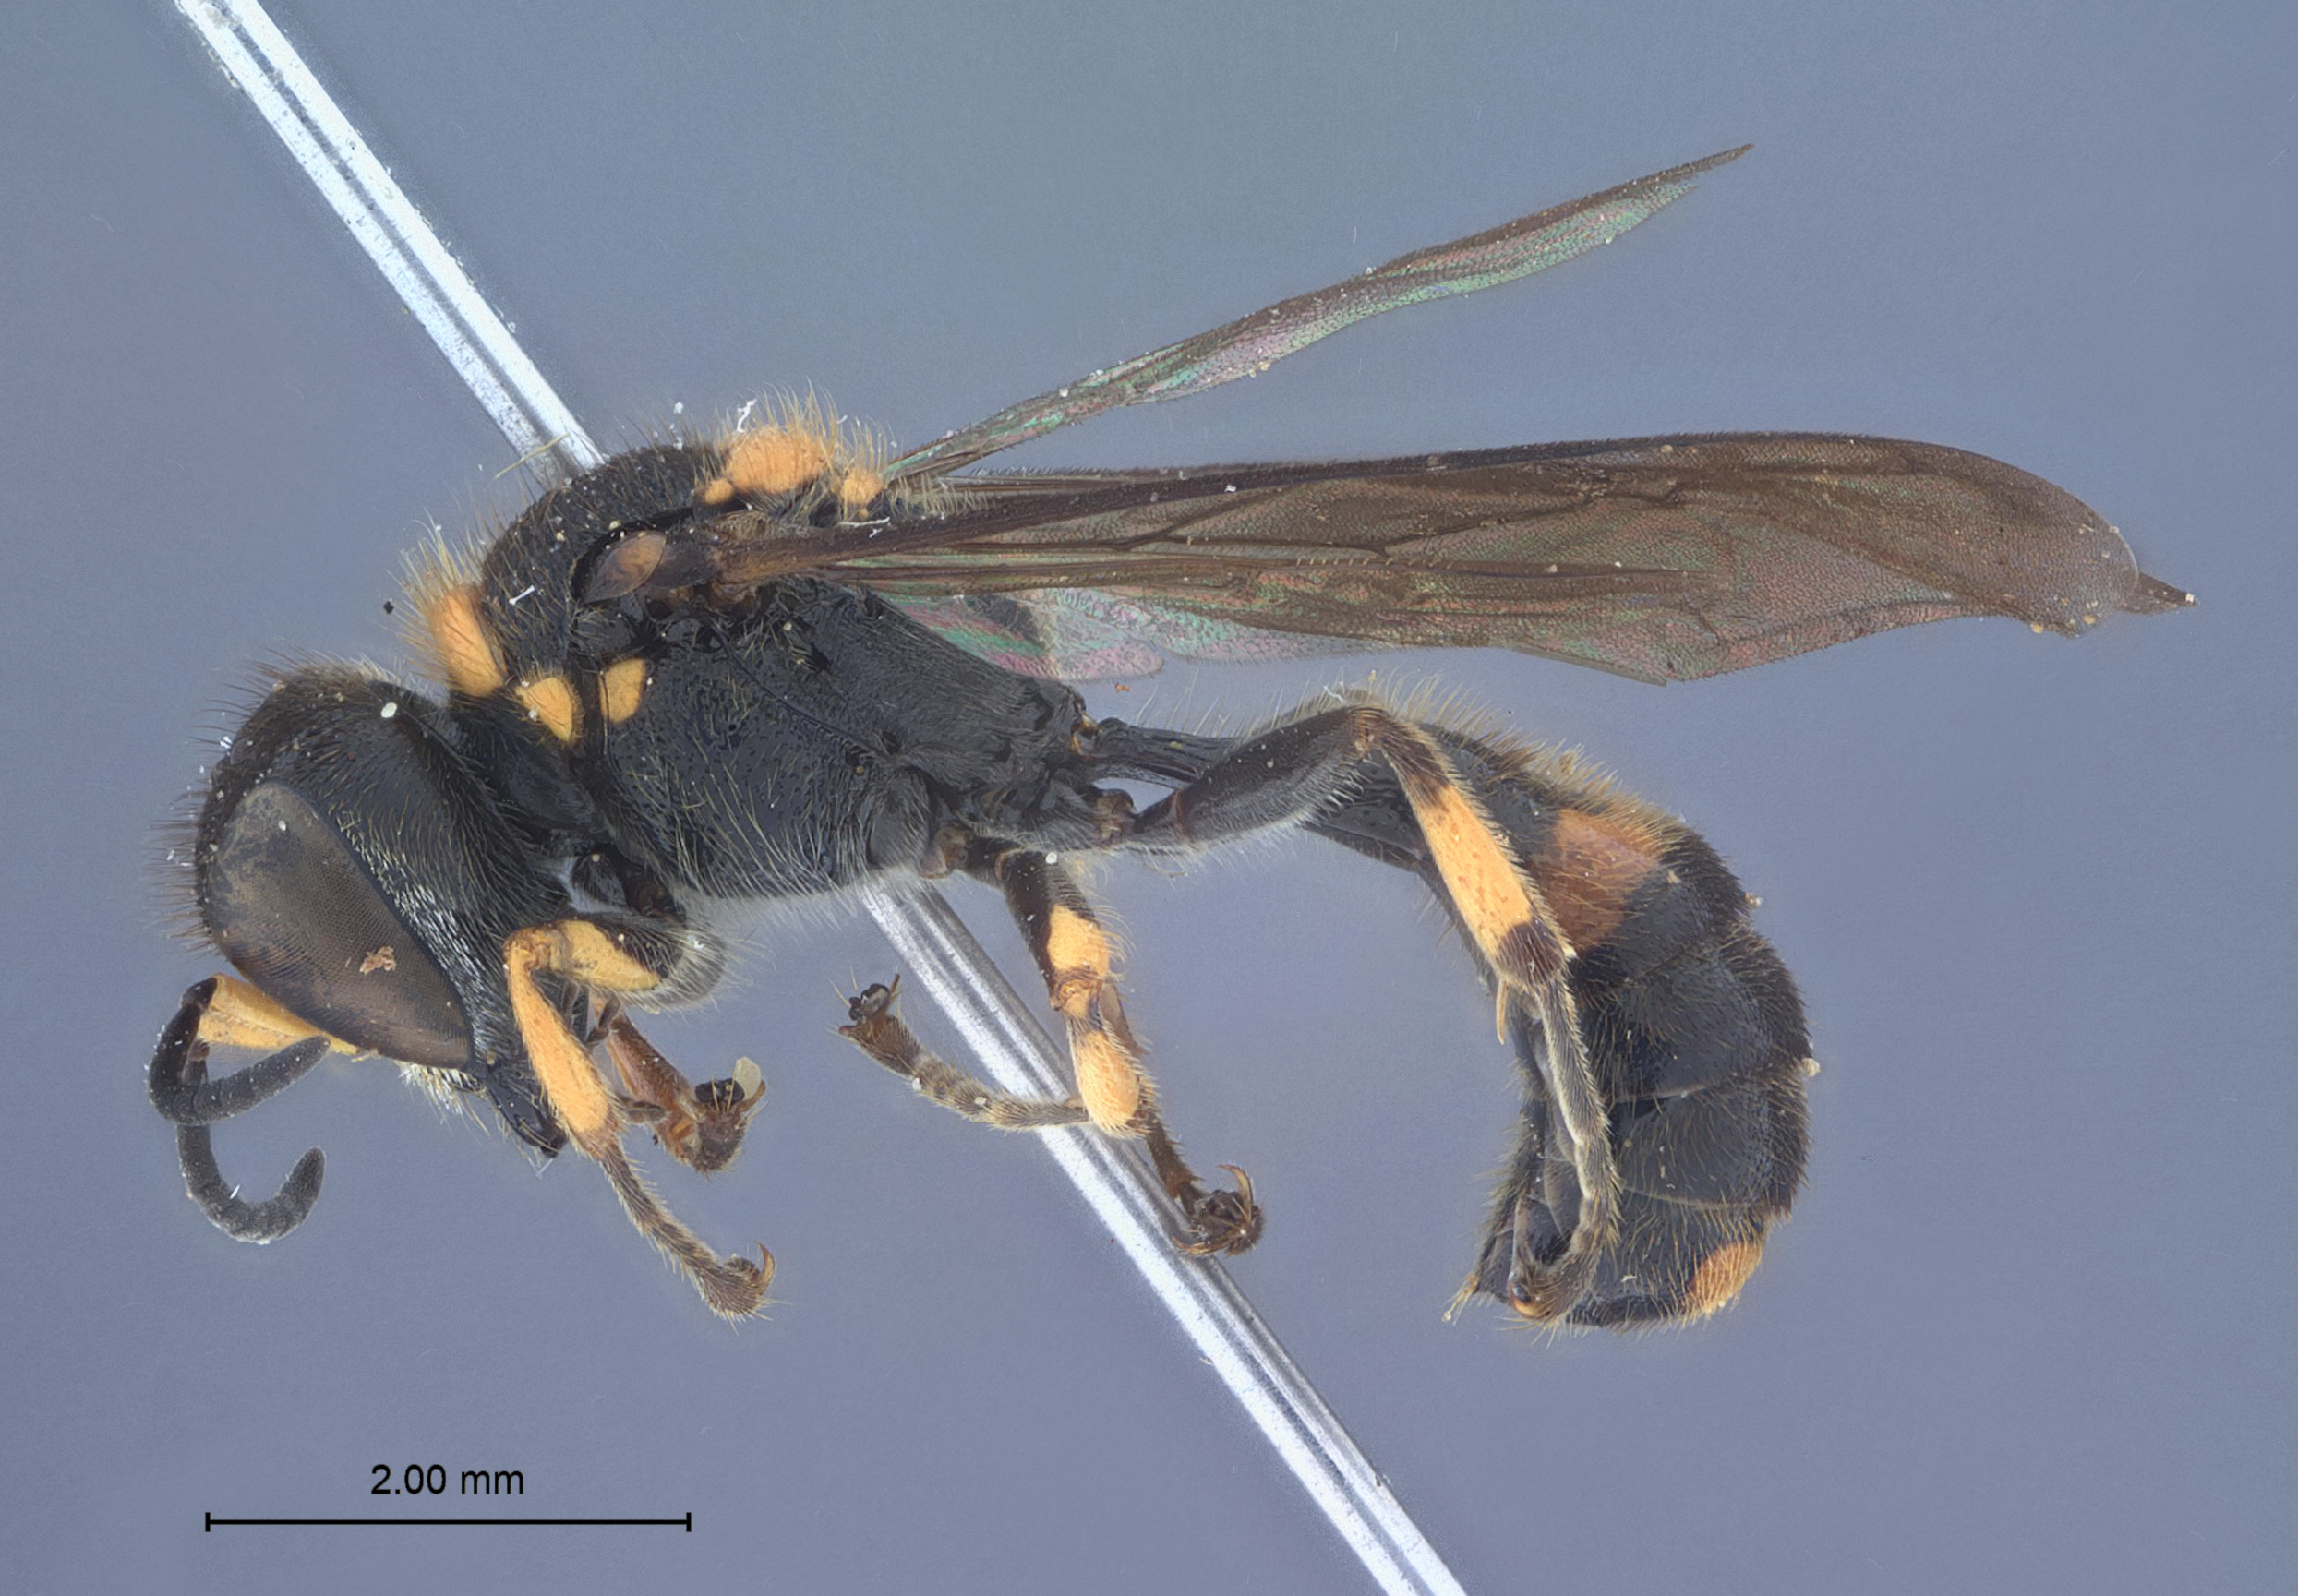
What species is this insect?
Ectemnius alishanus
